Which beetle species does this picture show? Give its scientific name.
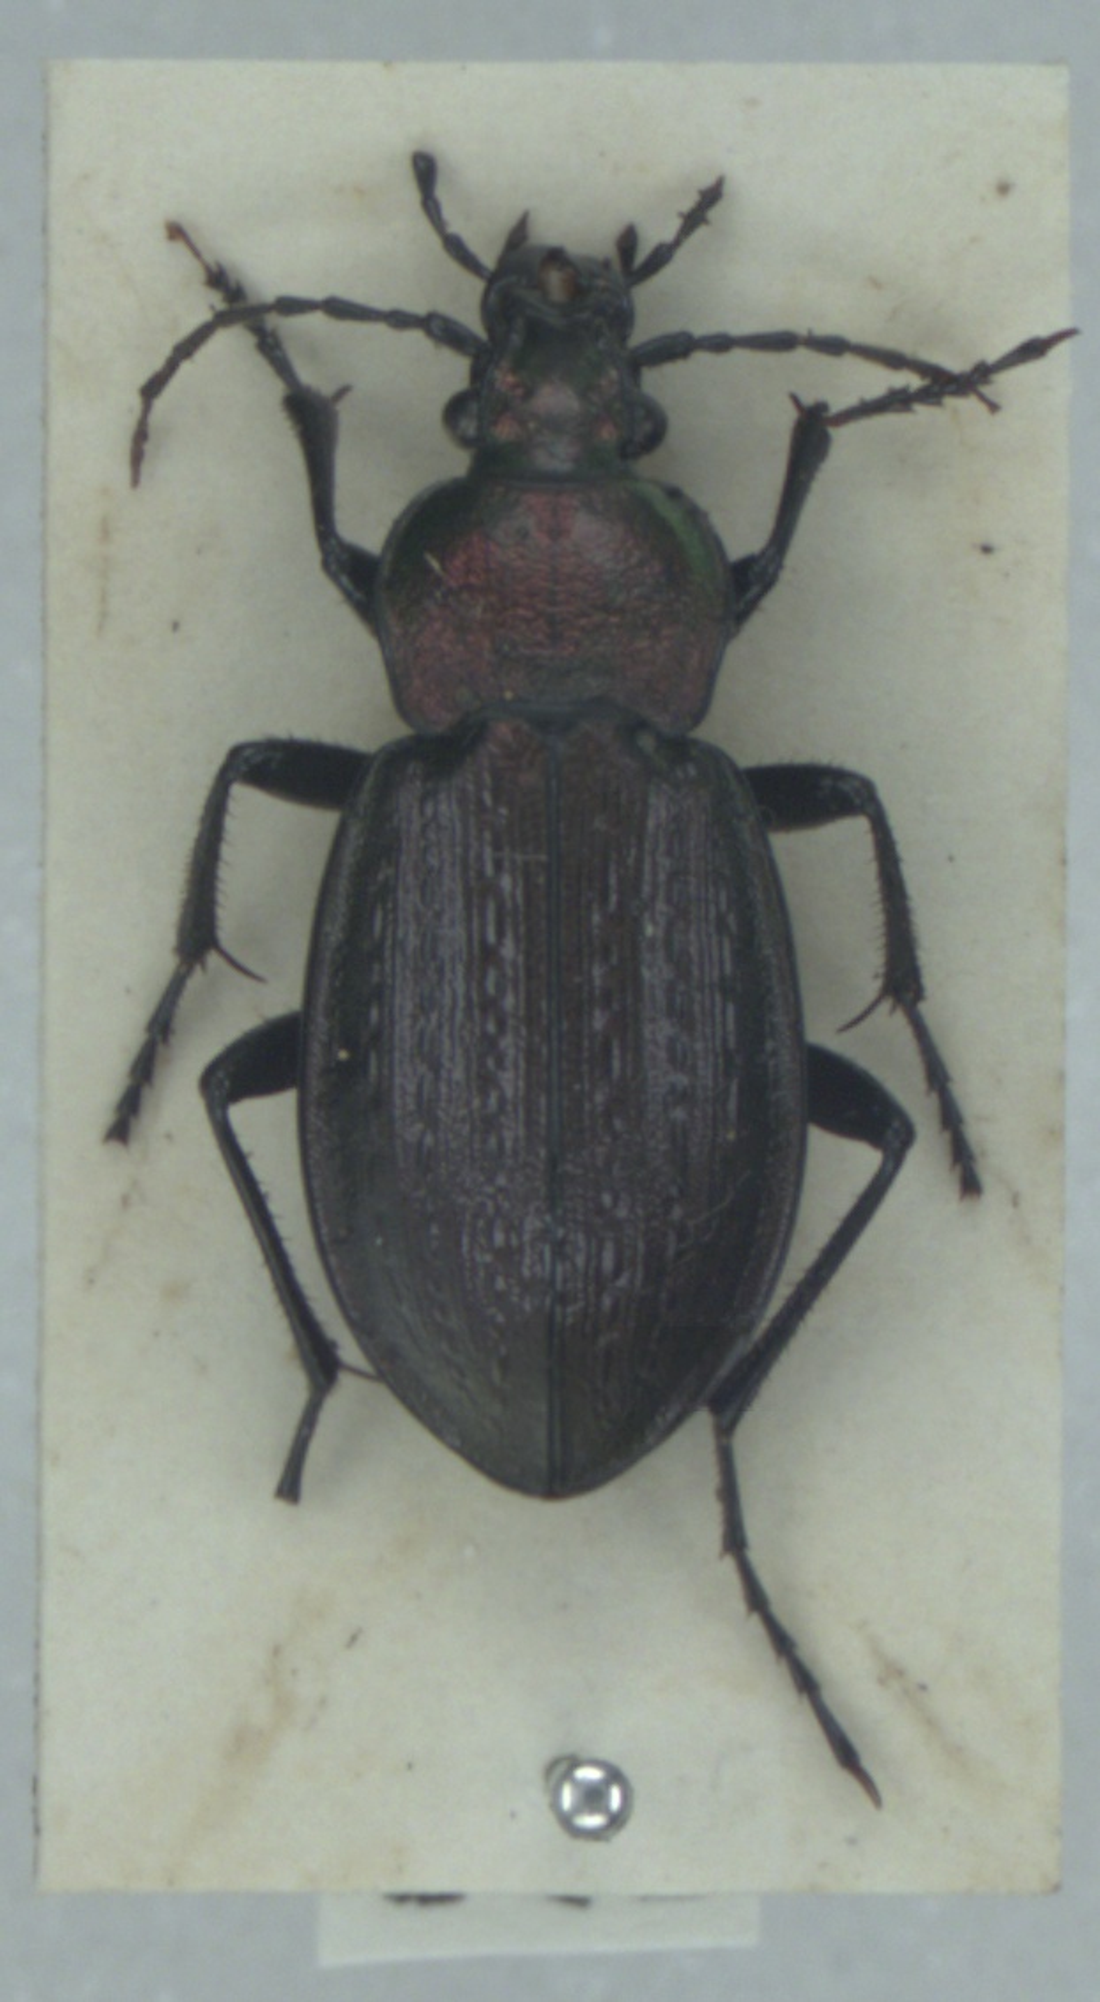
Carabus arvensis
